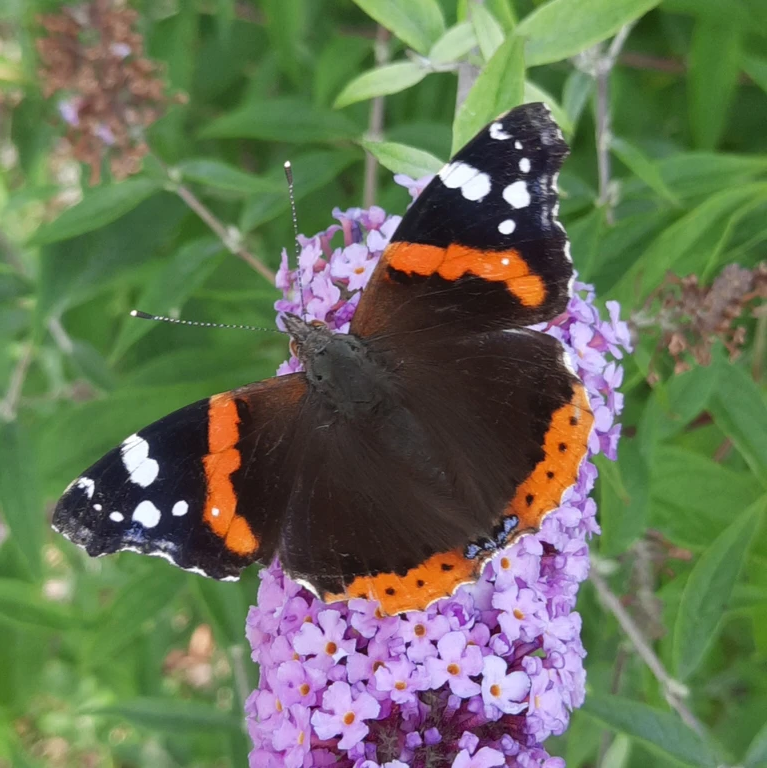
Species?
Vanessa atalanta
